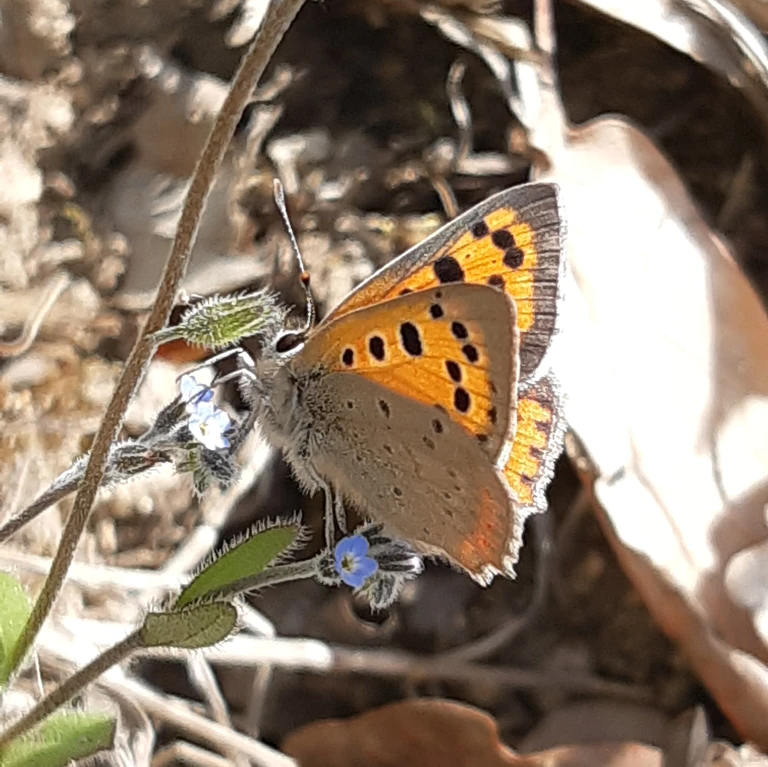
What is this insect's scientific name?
Lycaena phlaeas
